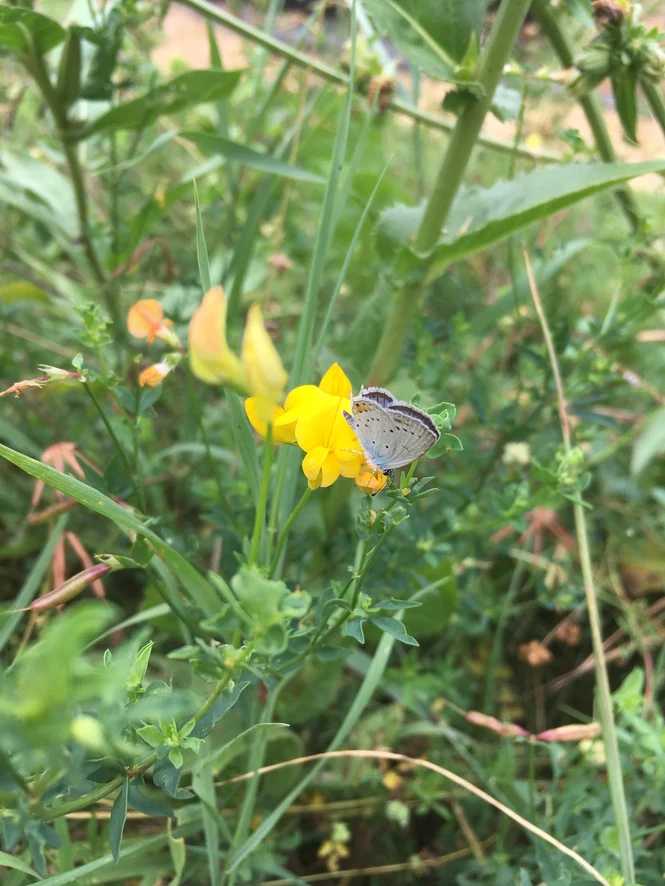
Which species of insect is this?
Cupido argiades (also Elkalyce argiades)
